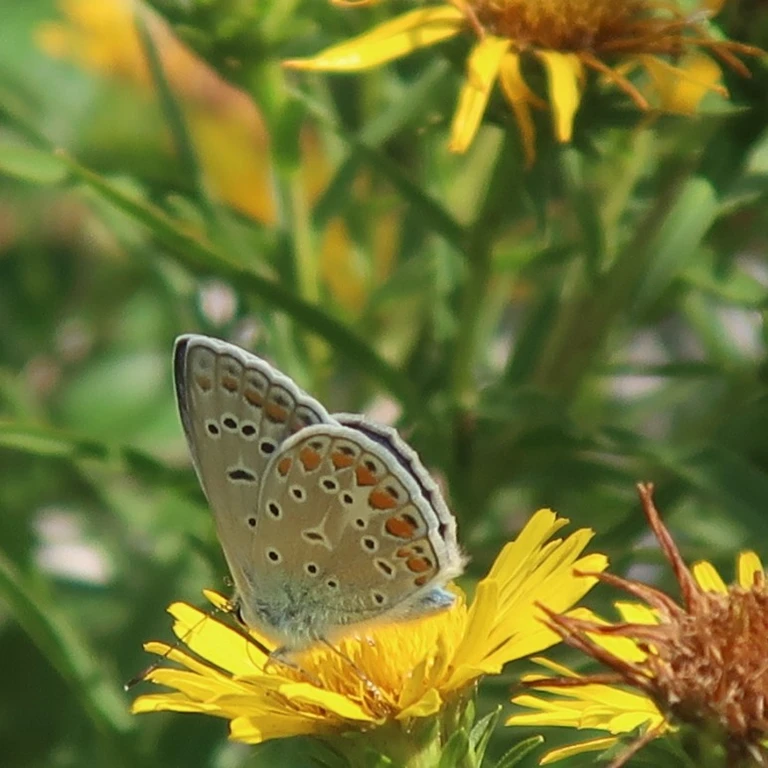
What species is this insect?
Polyommatus icarus
